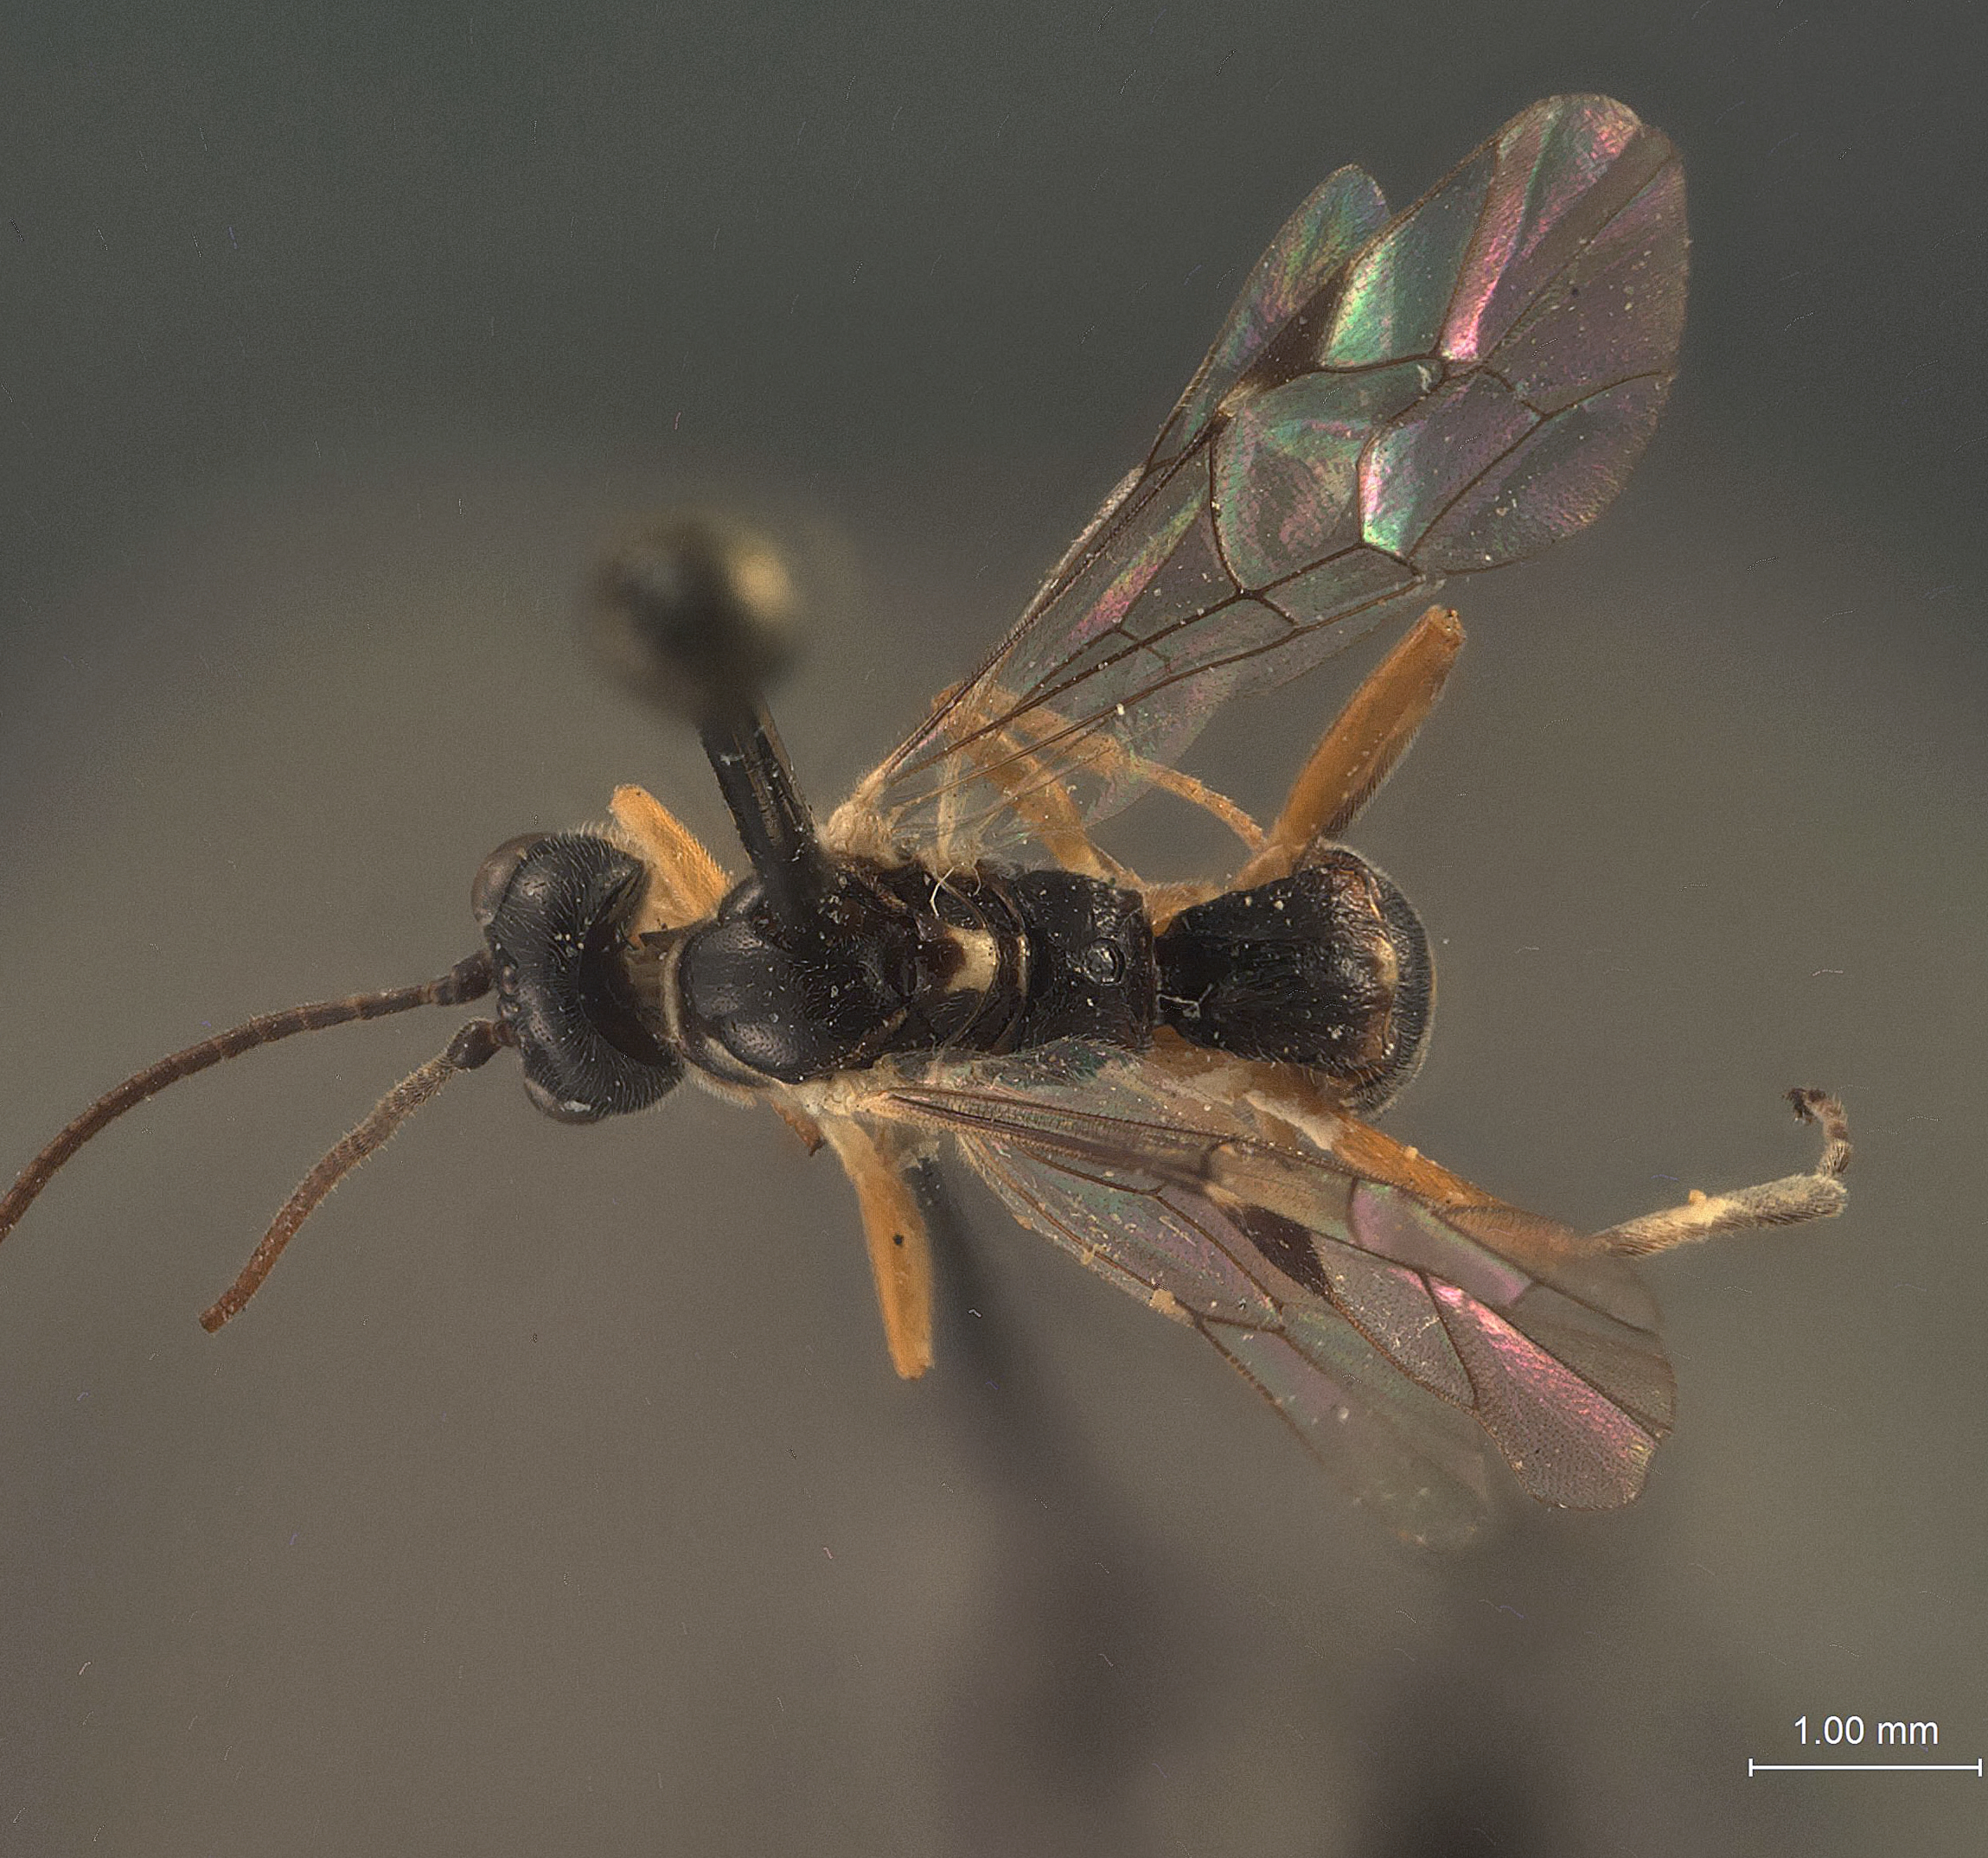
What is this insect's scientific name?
Diaborus promediatus
